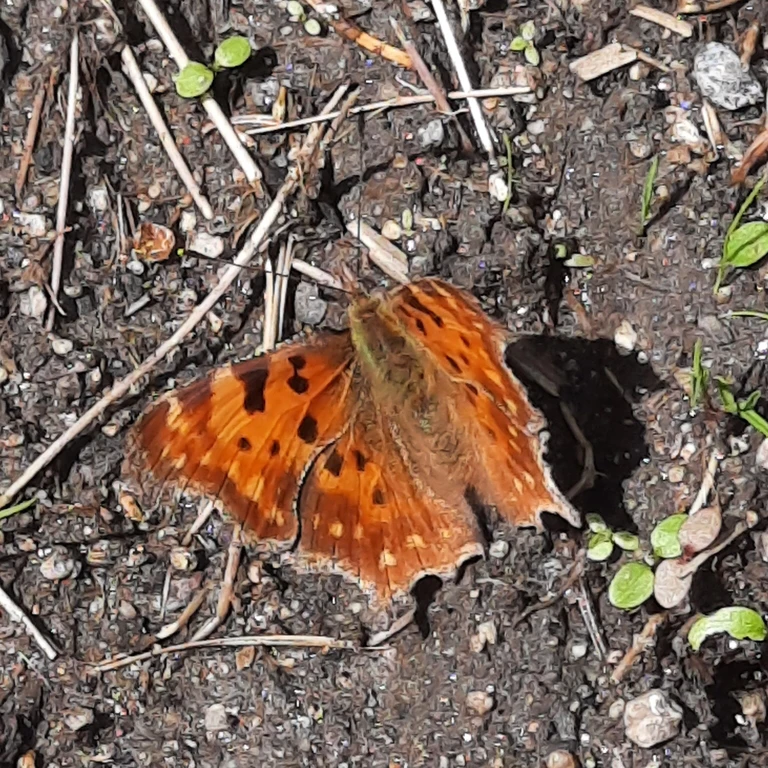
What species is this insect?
Polygonia c-album
